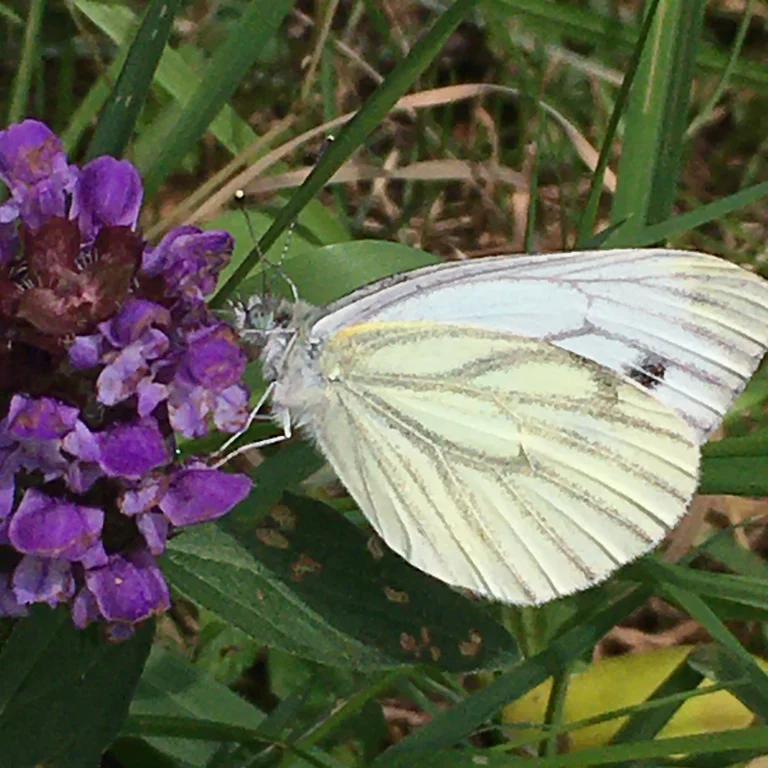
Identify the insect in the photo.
Pieris napi
